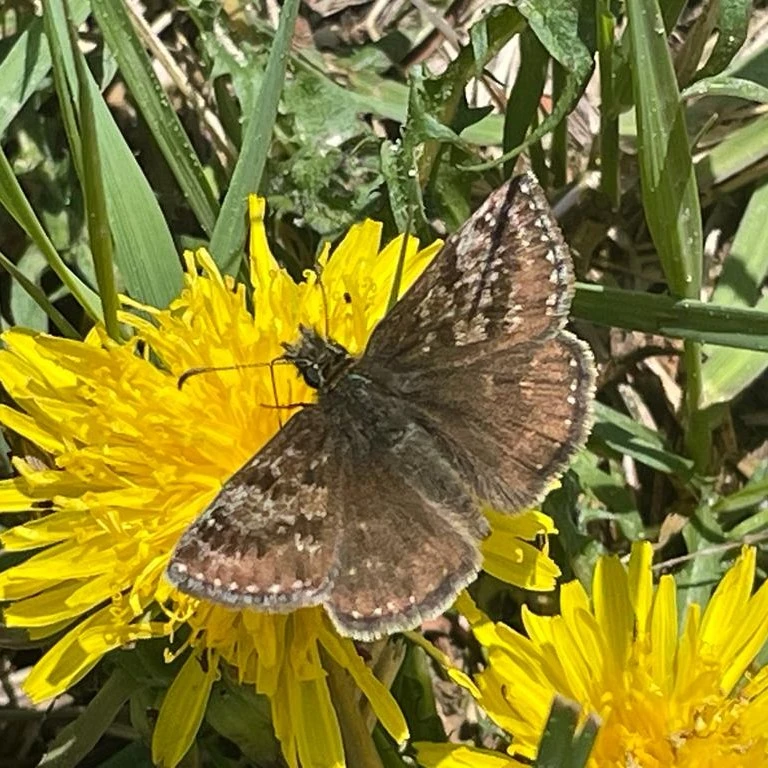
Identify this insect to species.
Erynnis tages
